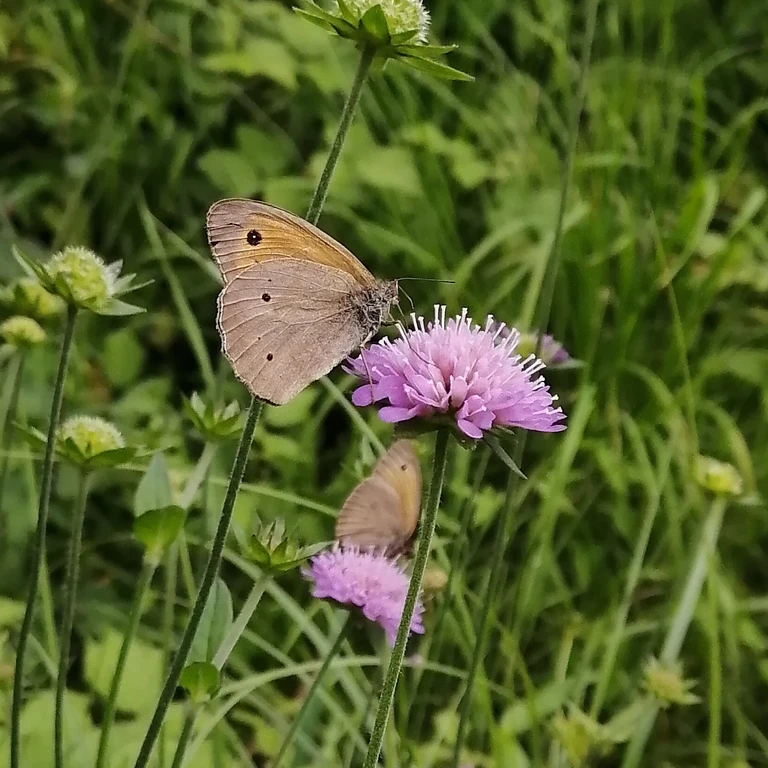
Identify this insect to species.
Maniola jurtina
